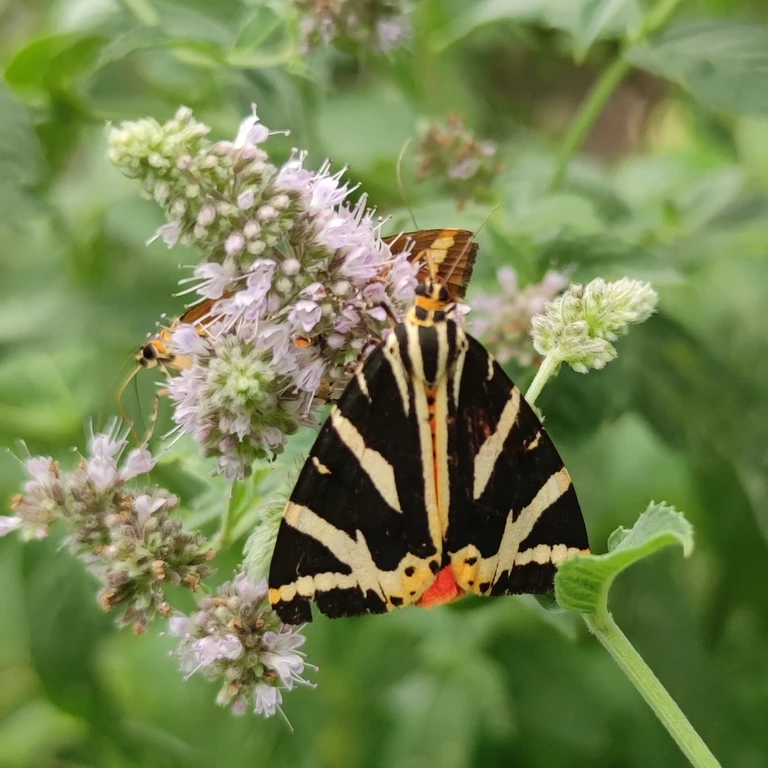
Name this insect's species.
Euplagia quadripunctaria
